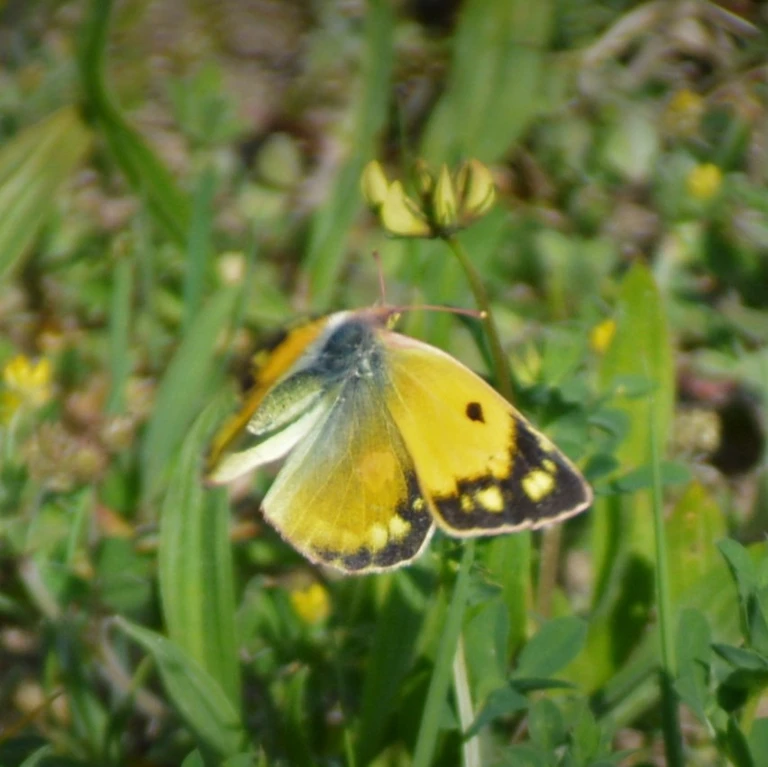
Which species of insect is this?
Colias croceus
